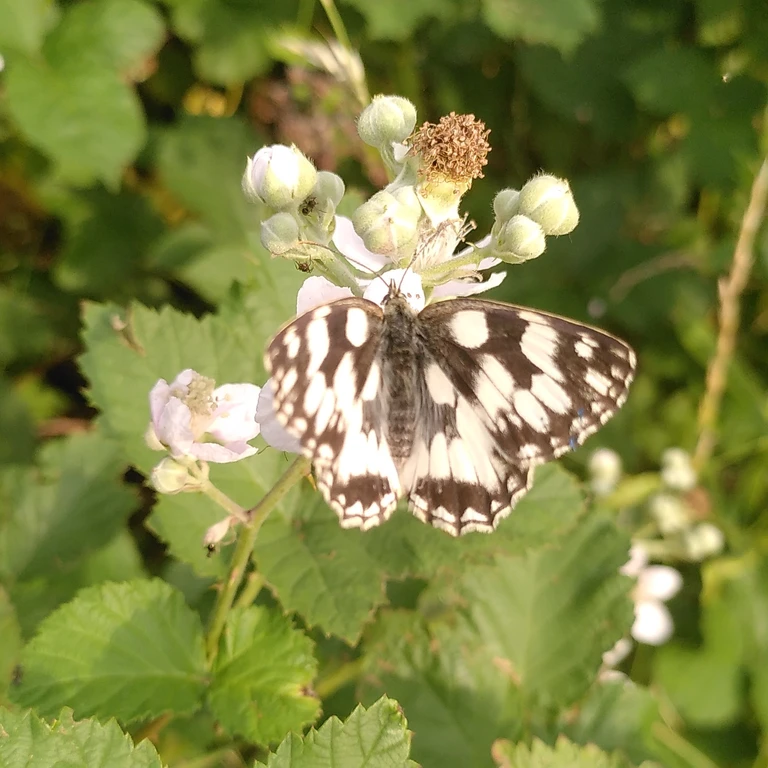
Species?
Melanargia galathea
